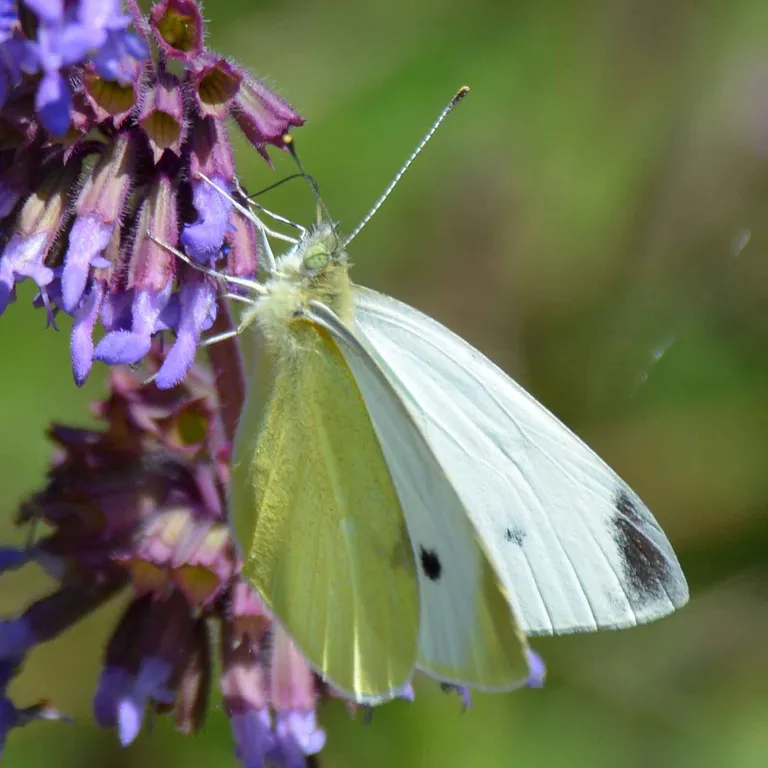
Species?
Pieris rapae
